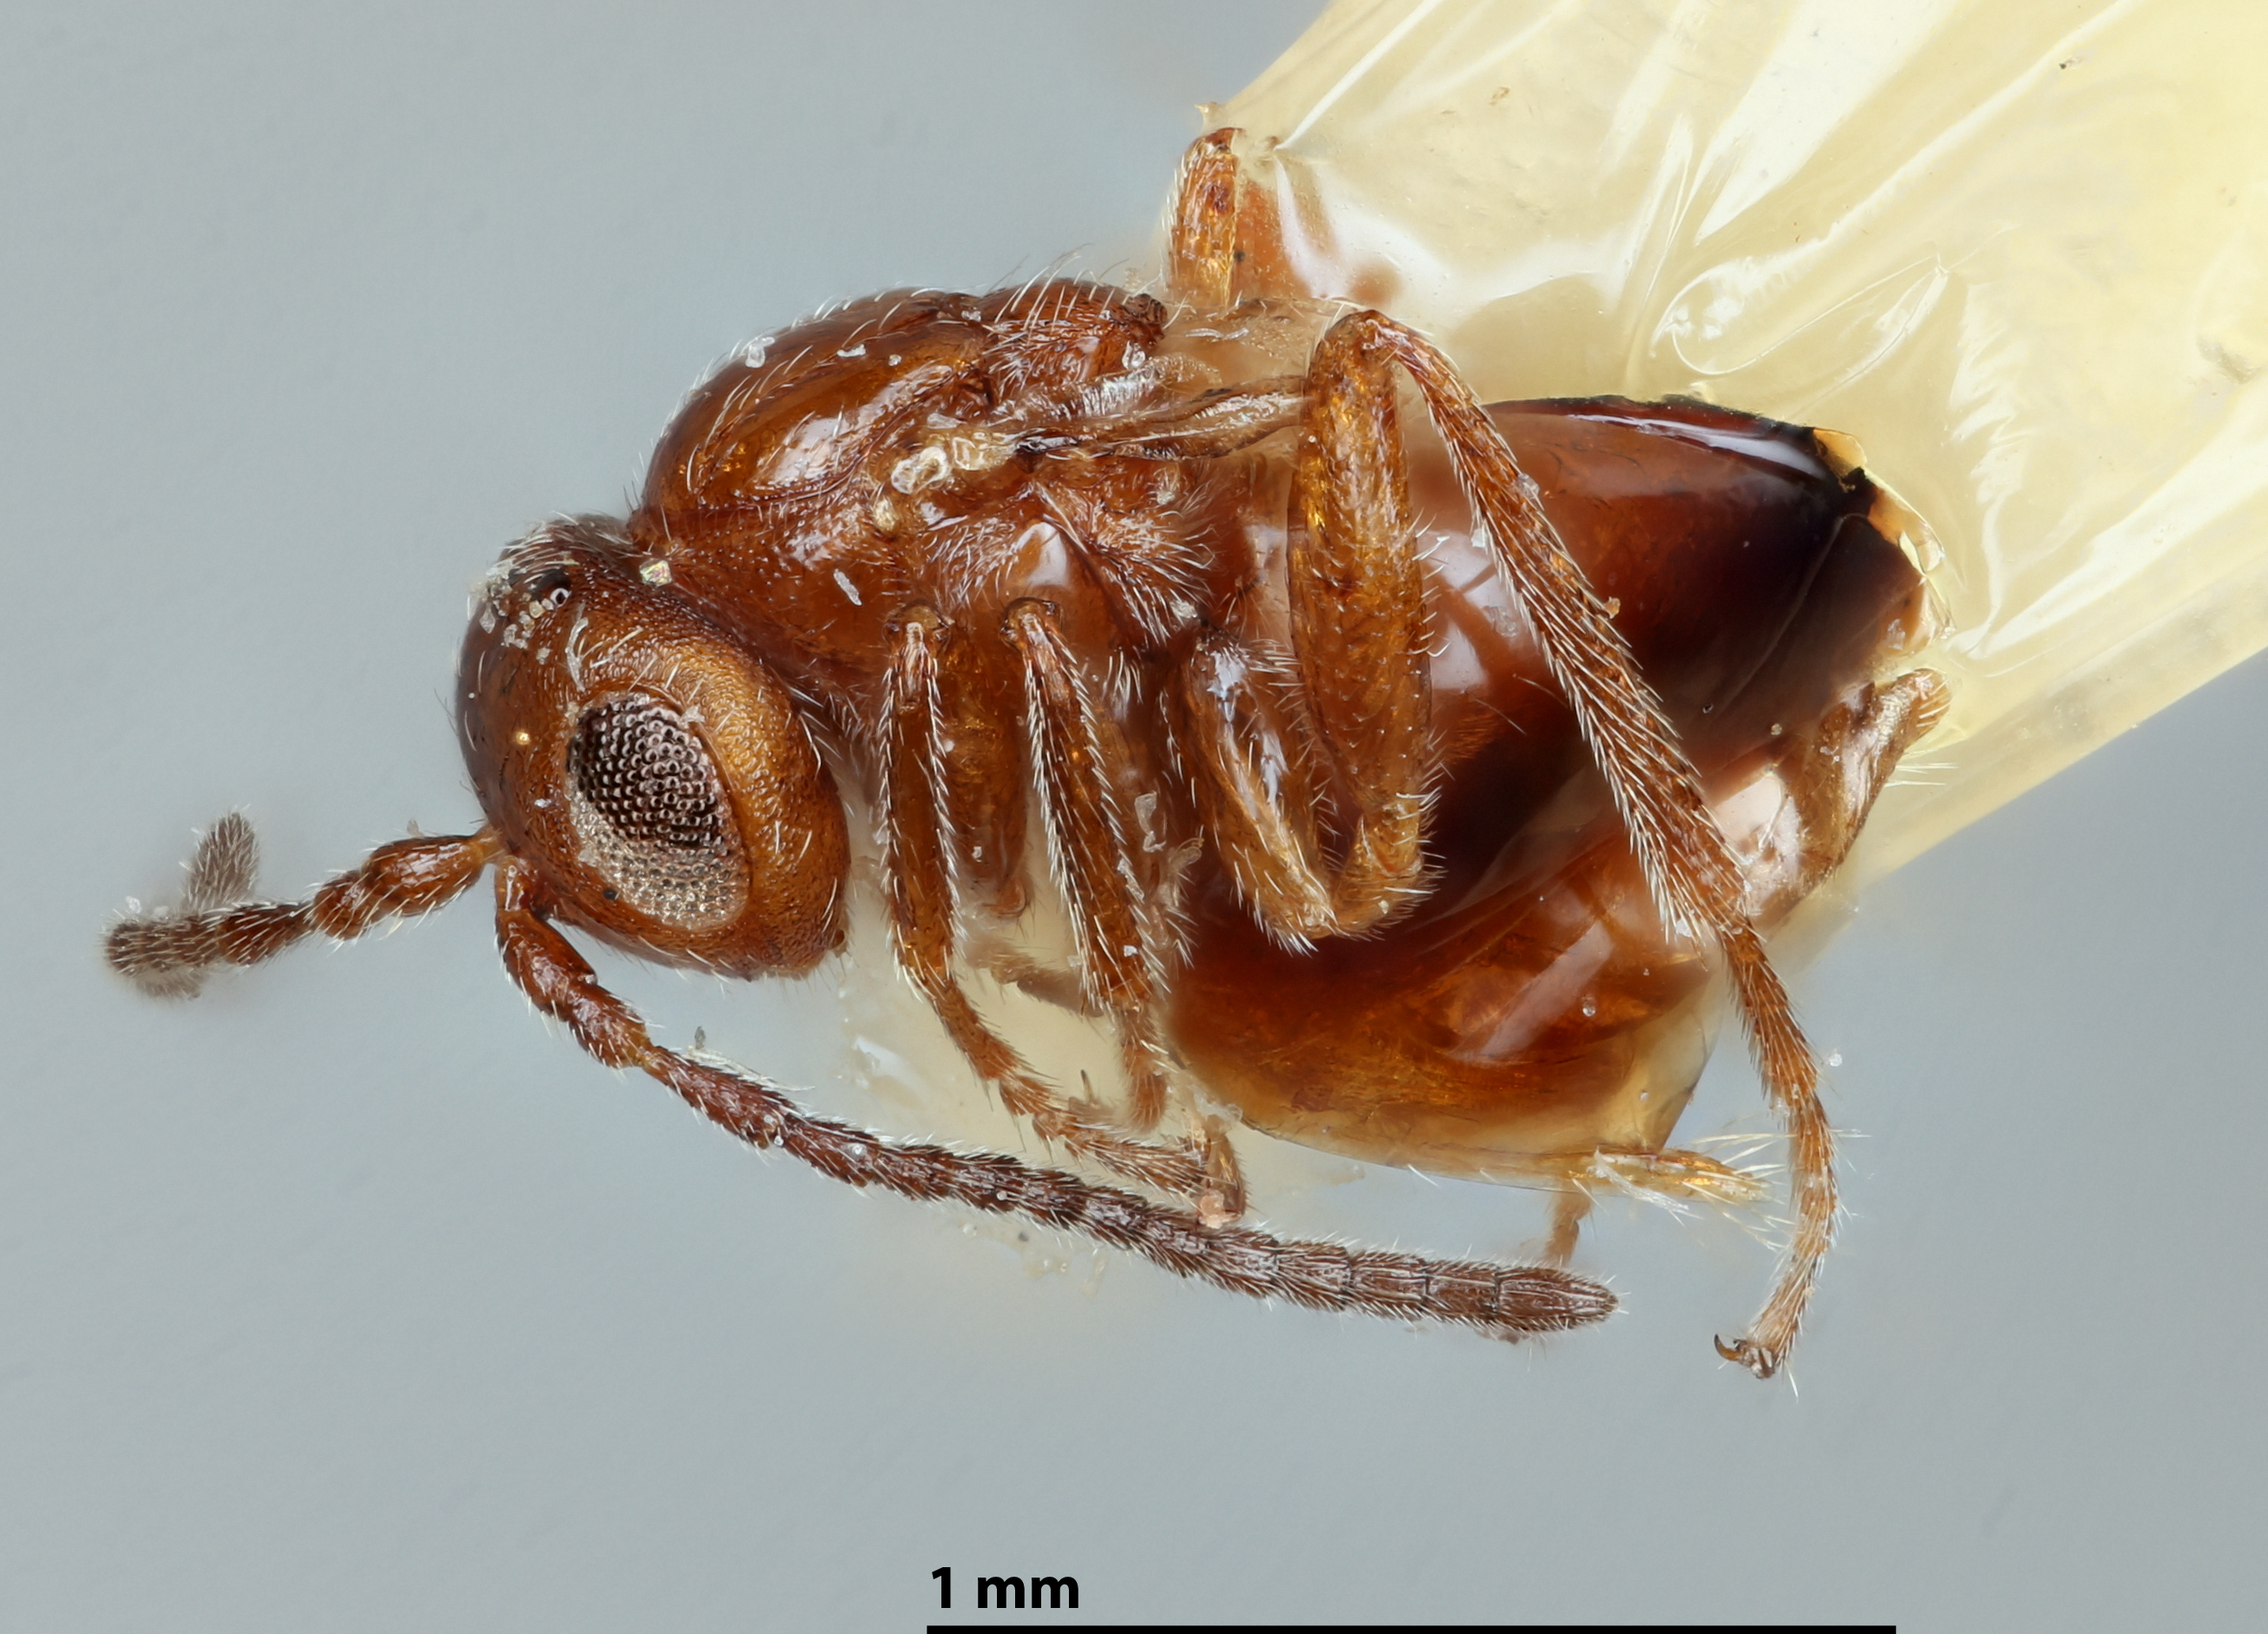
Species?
Xanthoteras tuckeri
